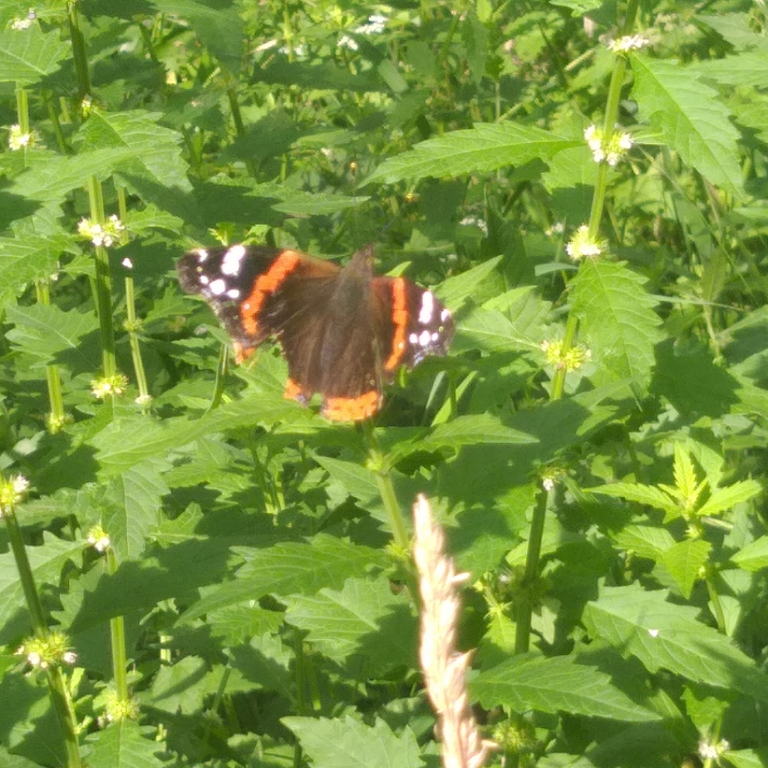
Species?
Vanessa atalanta
